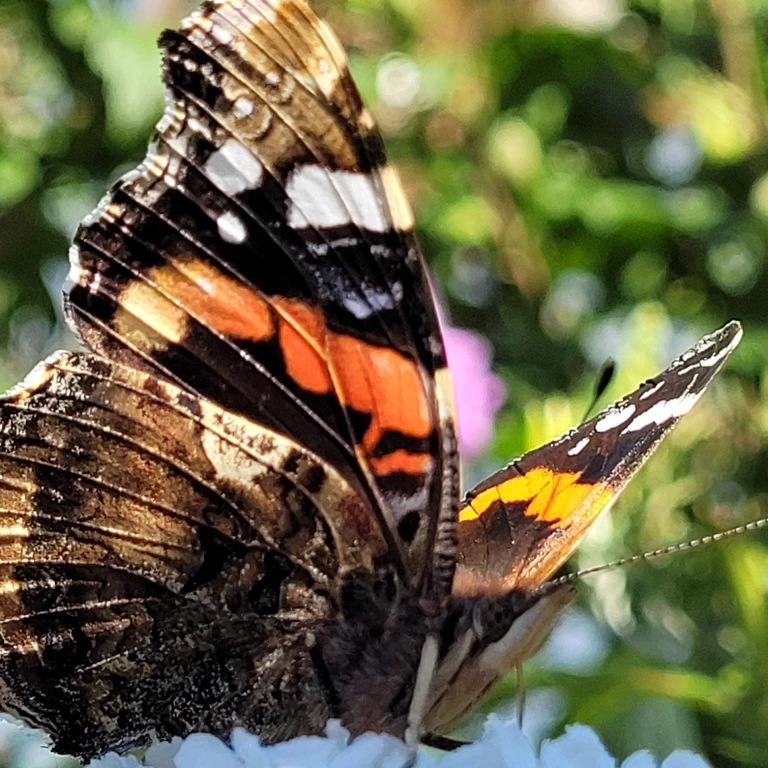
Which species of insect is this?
Vanessa atalanta
